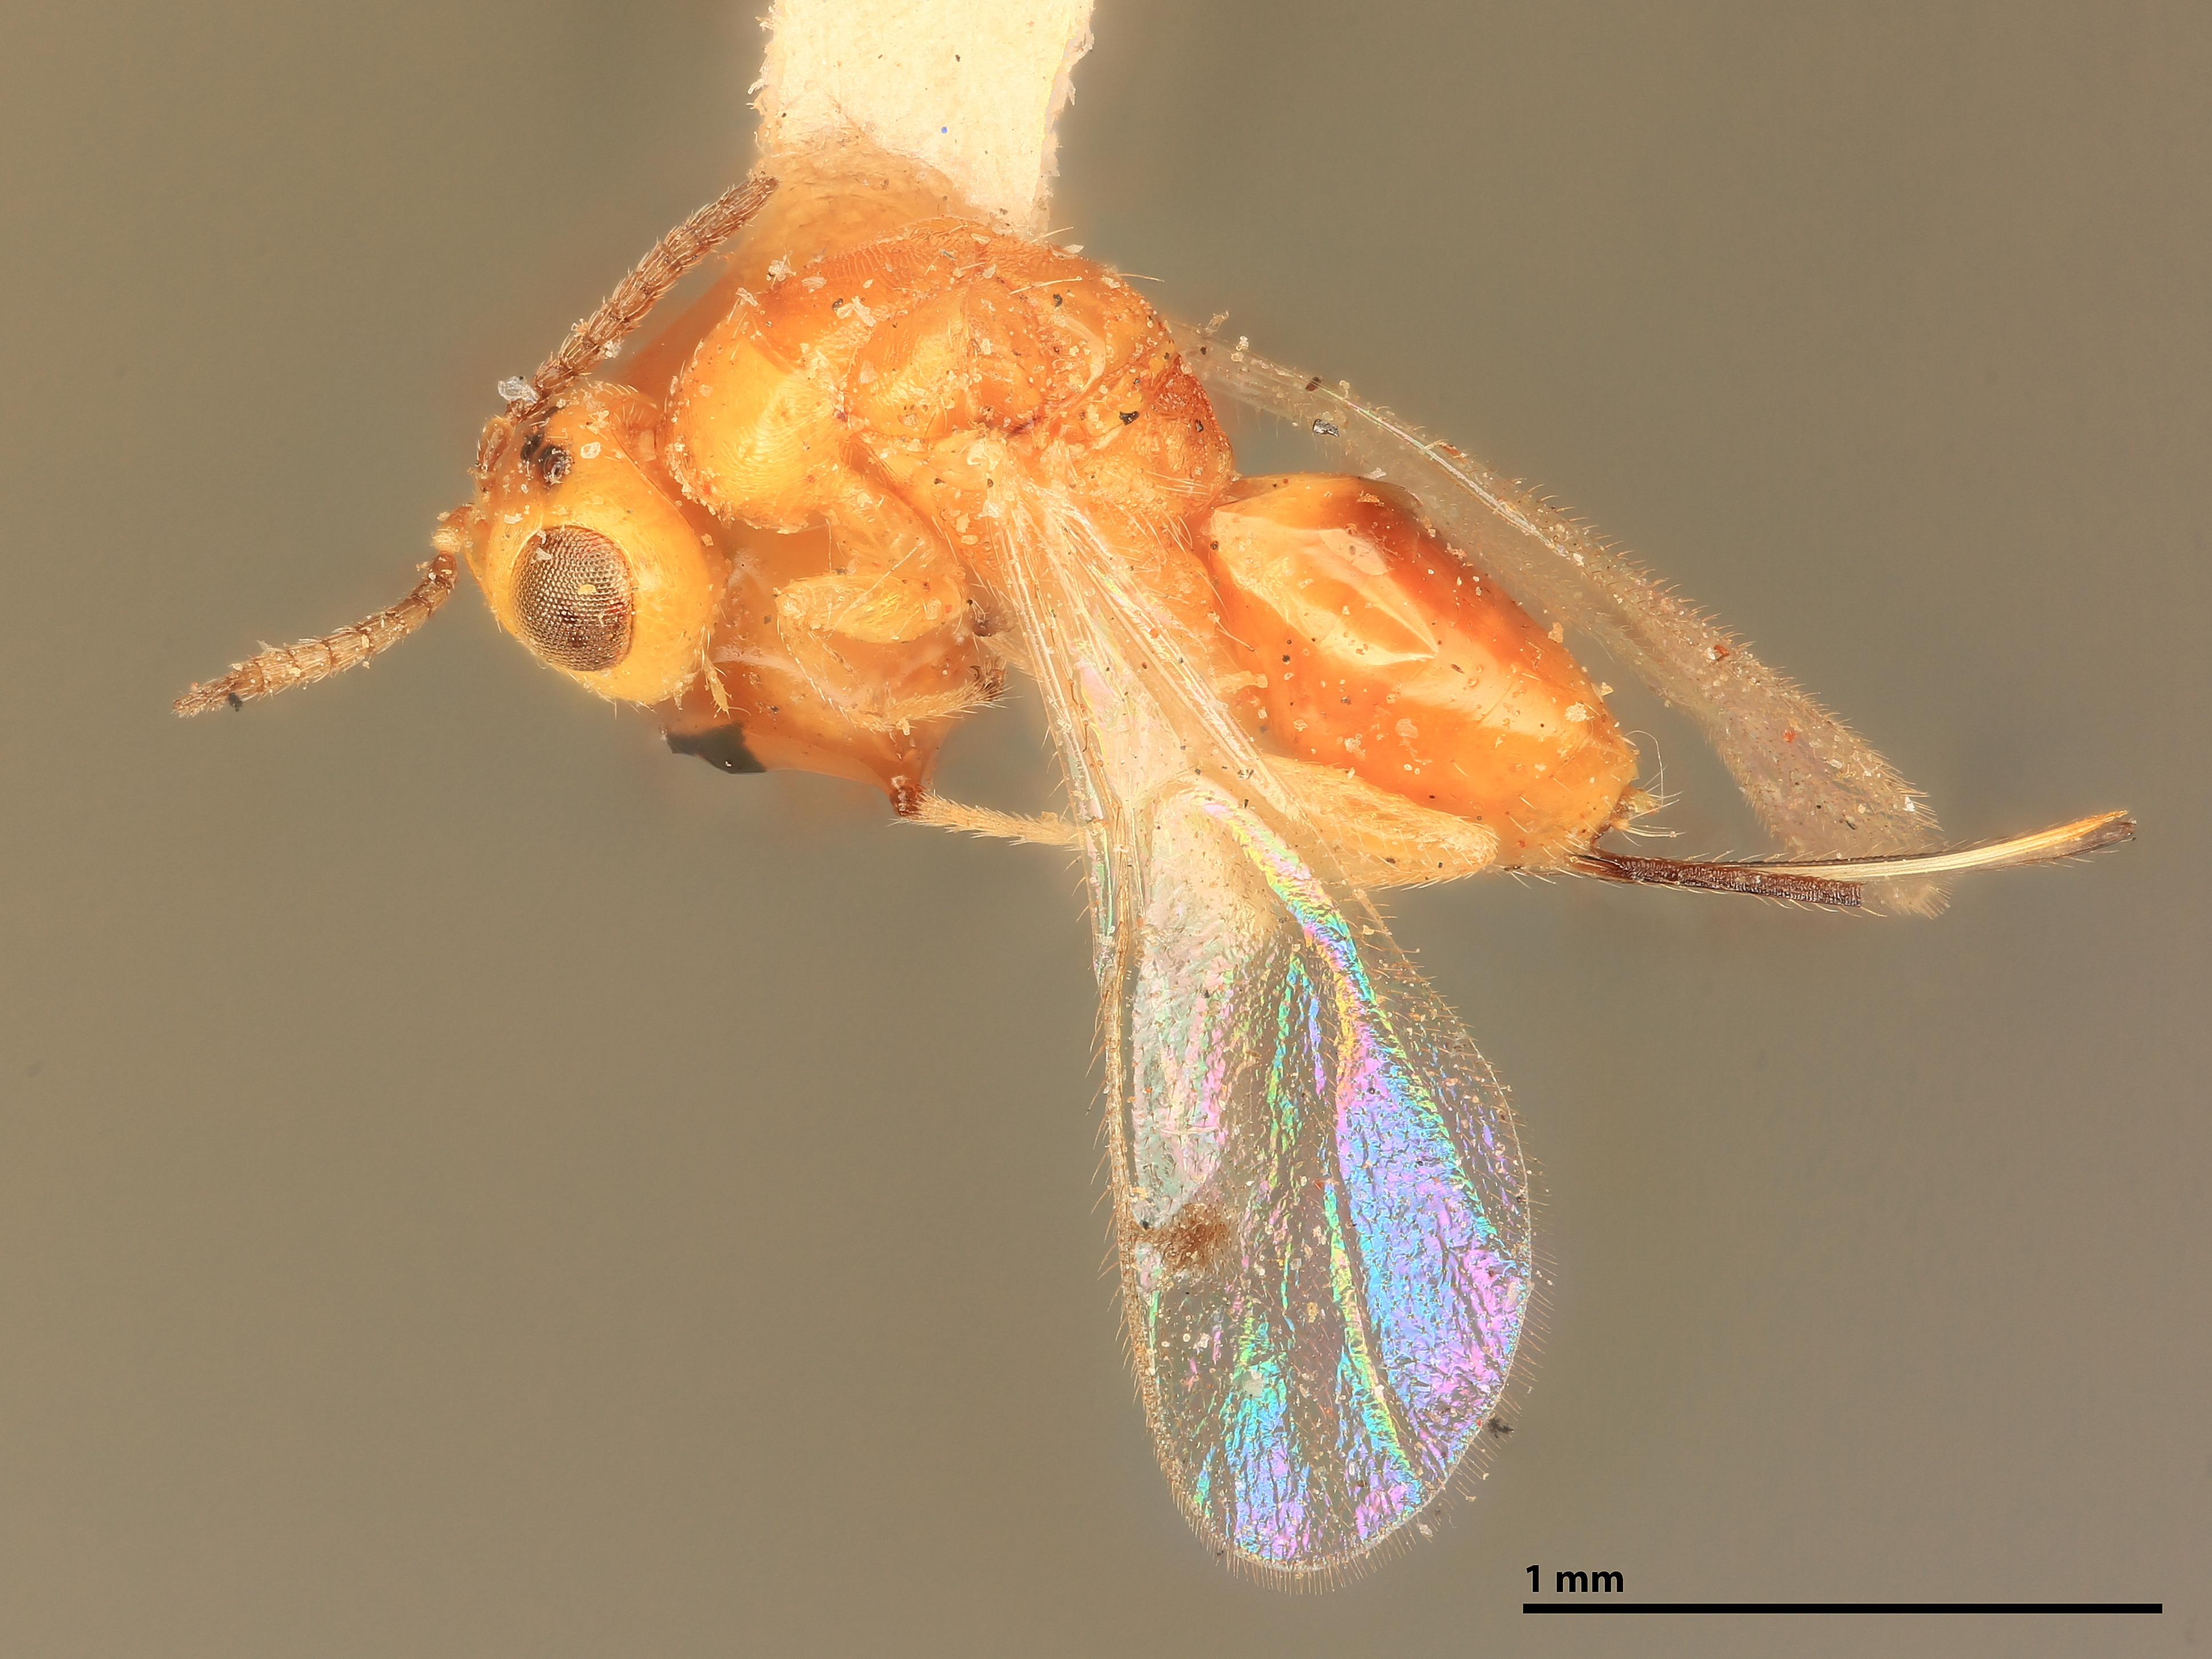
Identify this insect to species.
Megastigmus physocarpi
